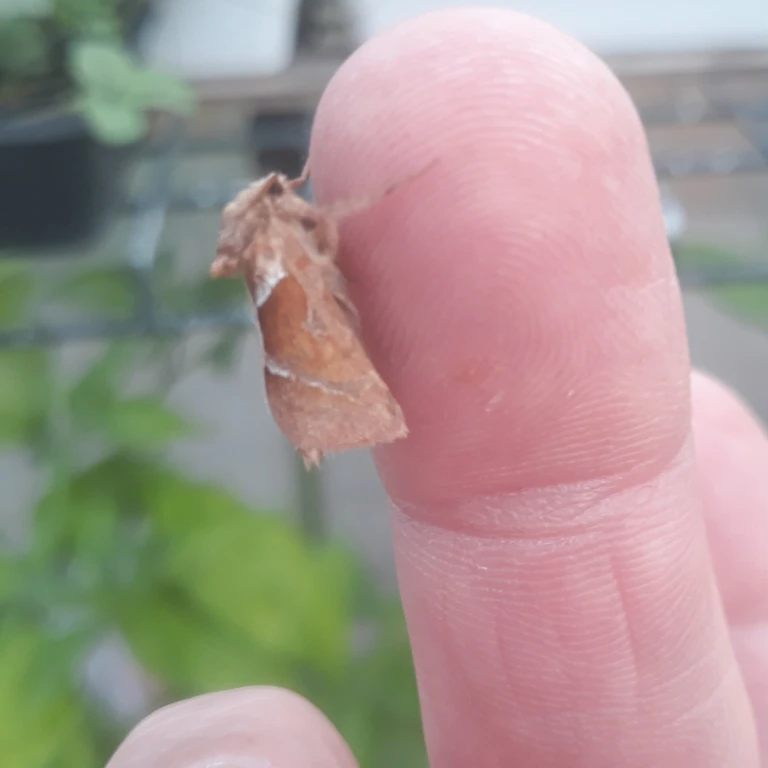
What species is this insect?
Triodia sylvina
